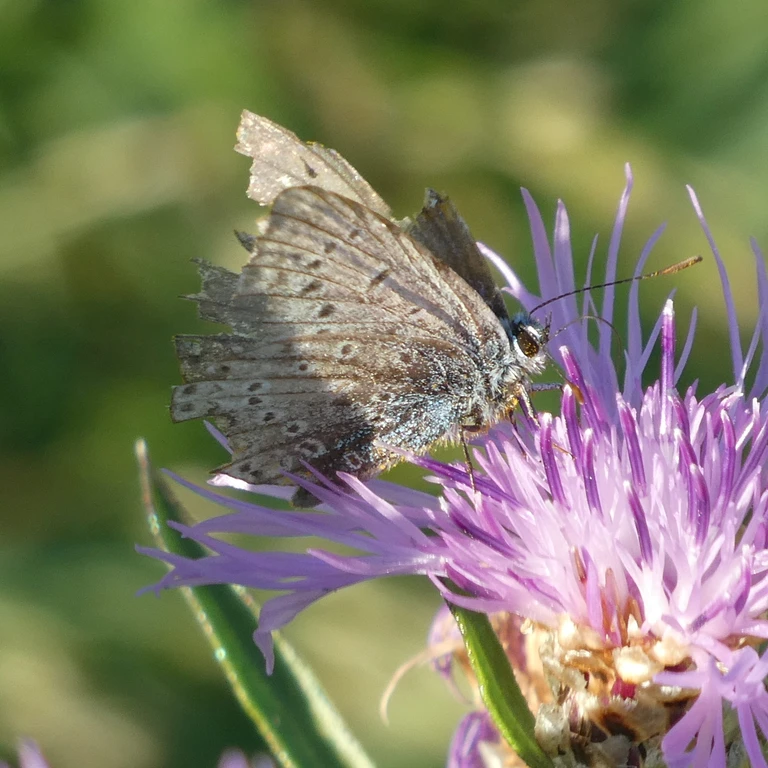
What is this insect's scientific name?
Polyommatus icarus
